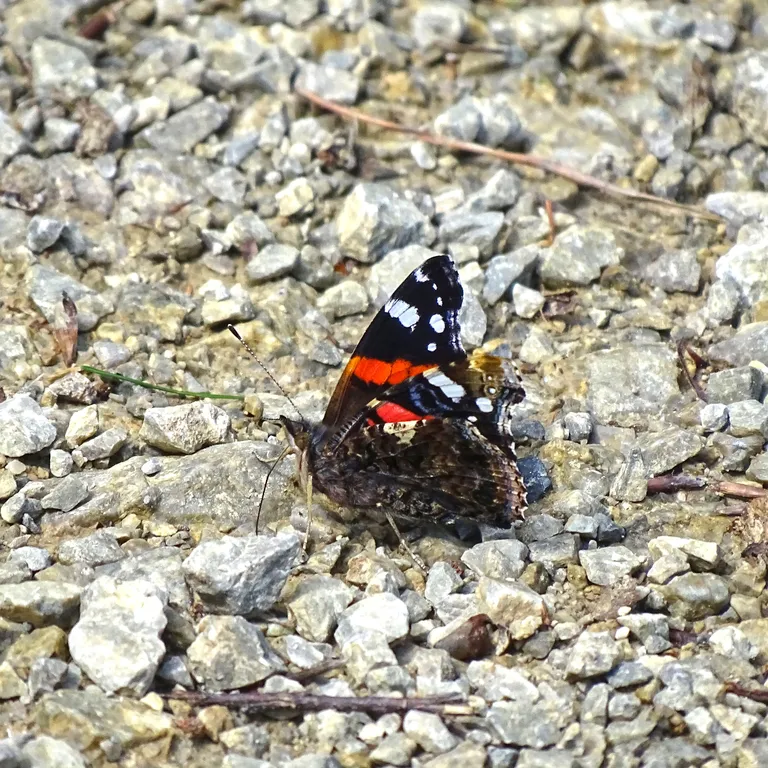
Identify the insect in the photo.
Vanessa atalanta
